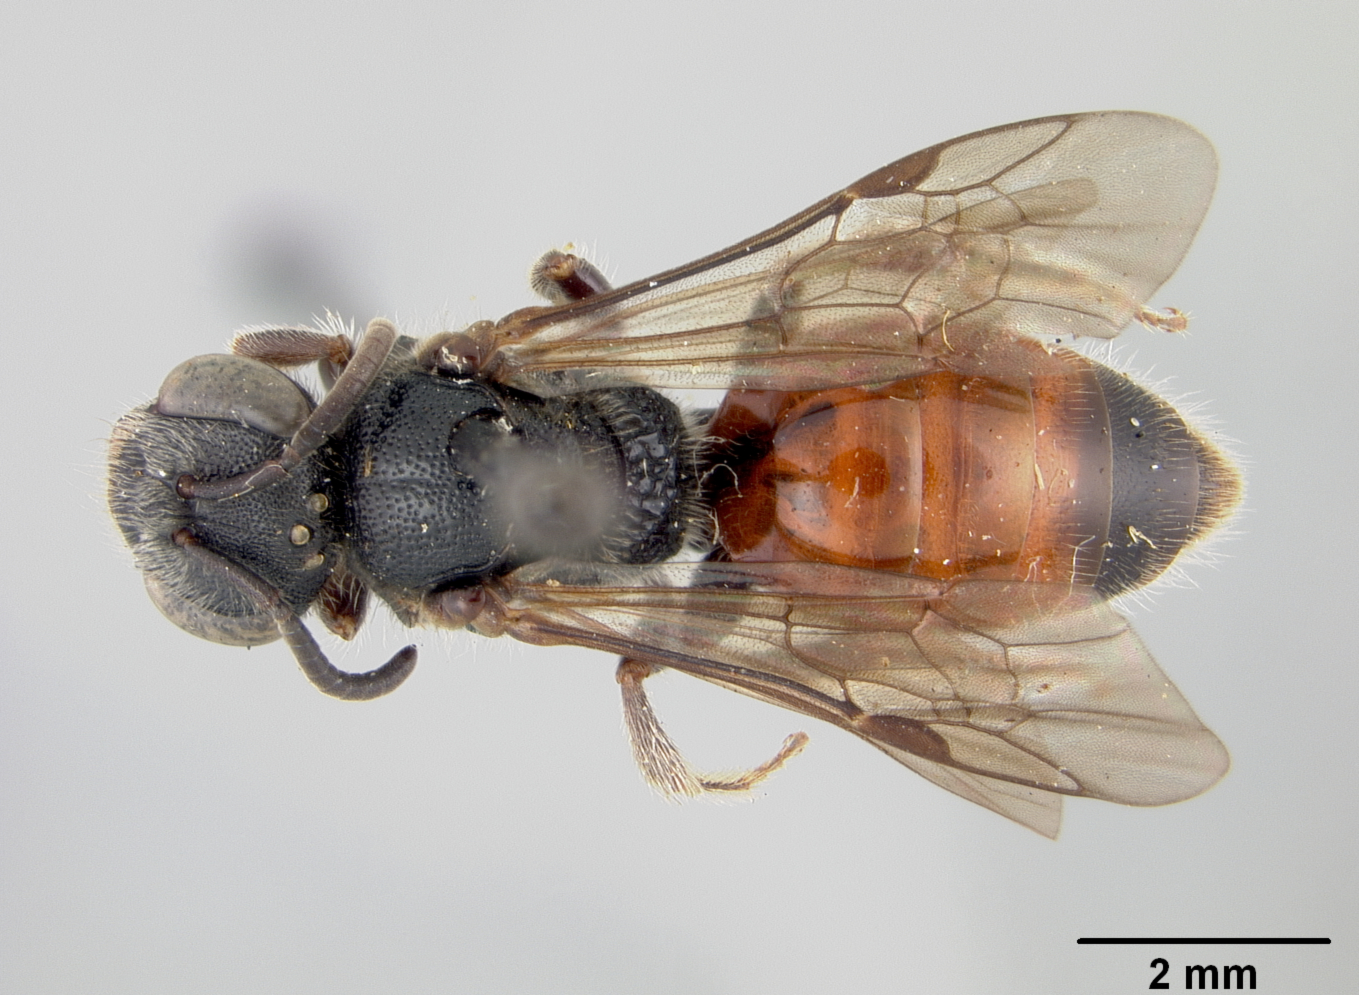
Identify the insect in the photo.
Sphecodes pellucidus
